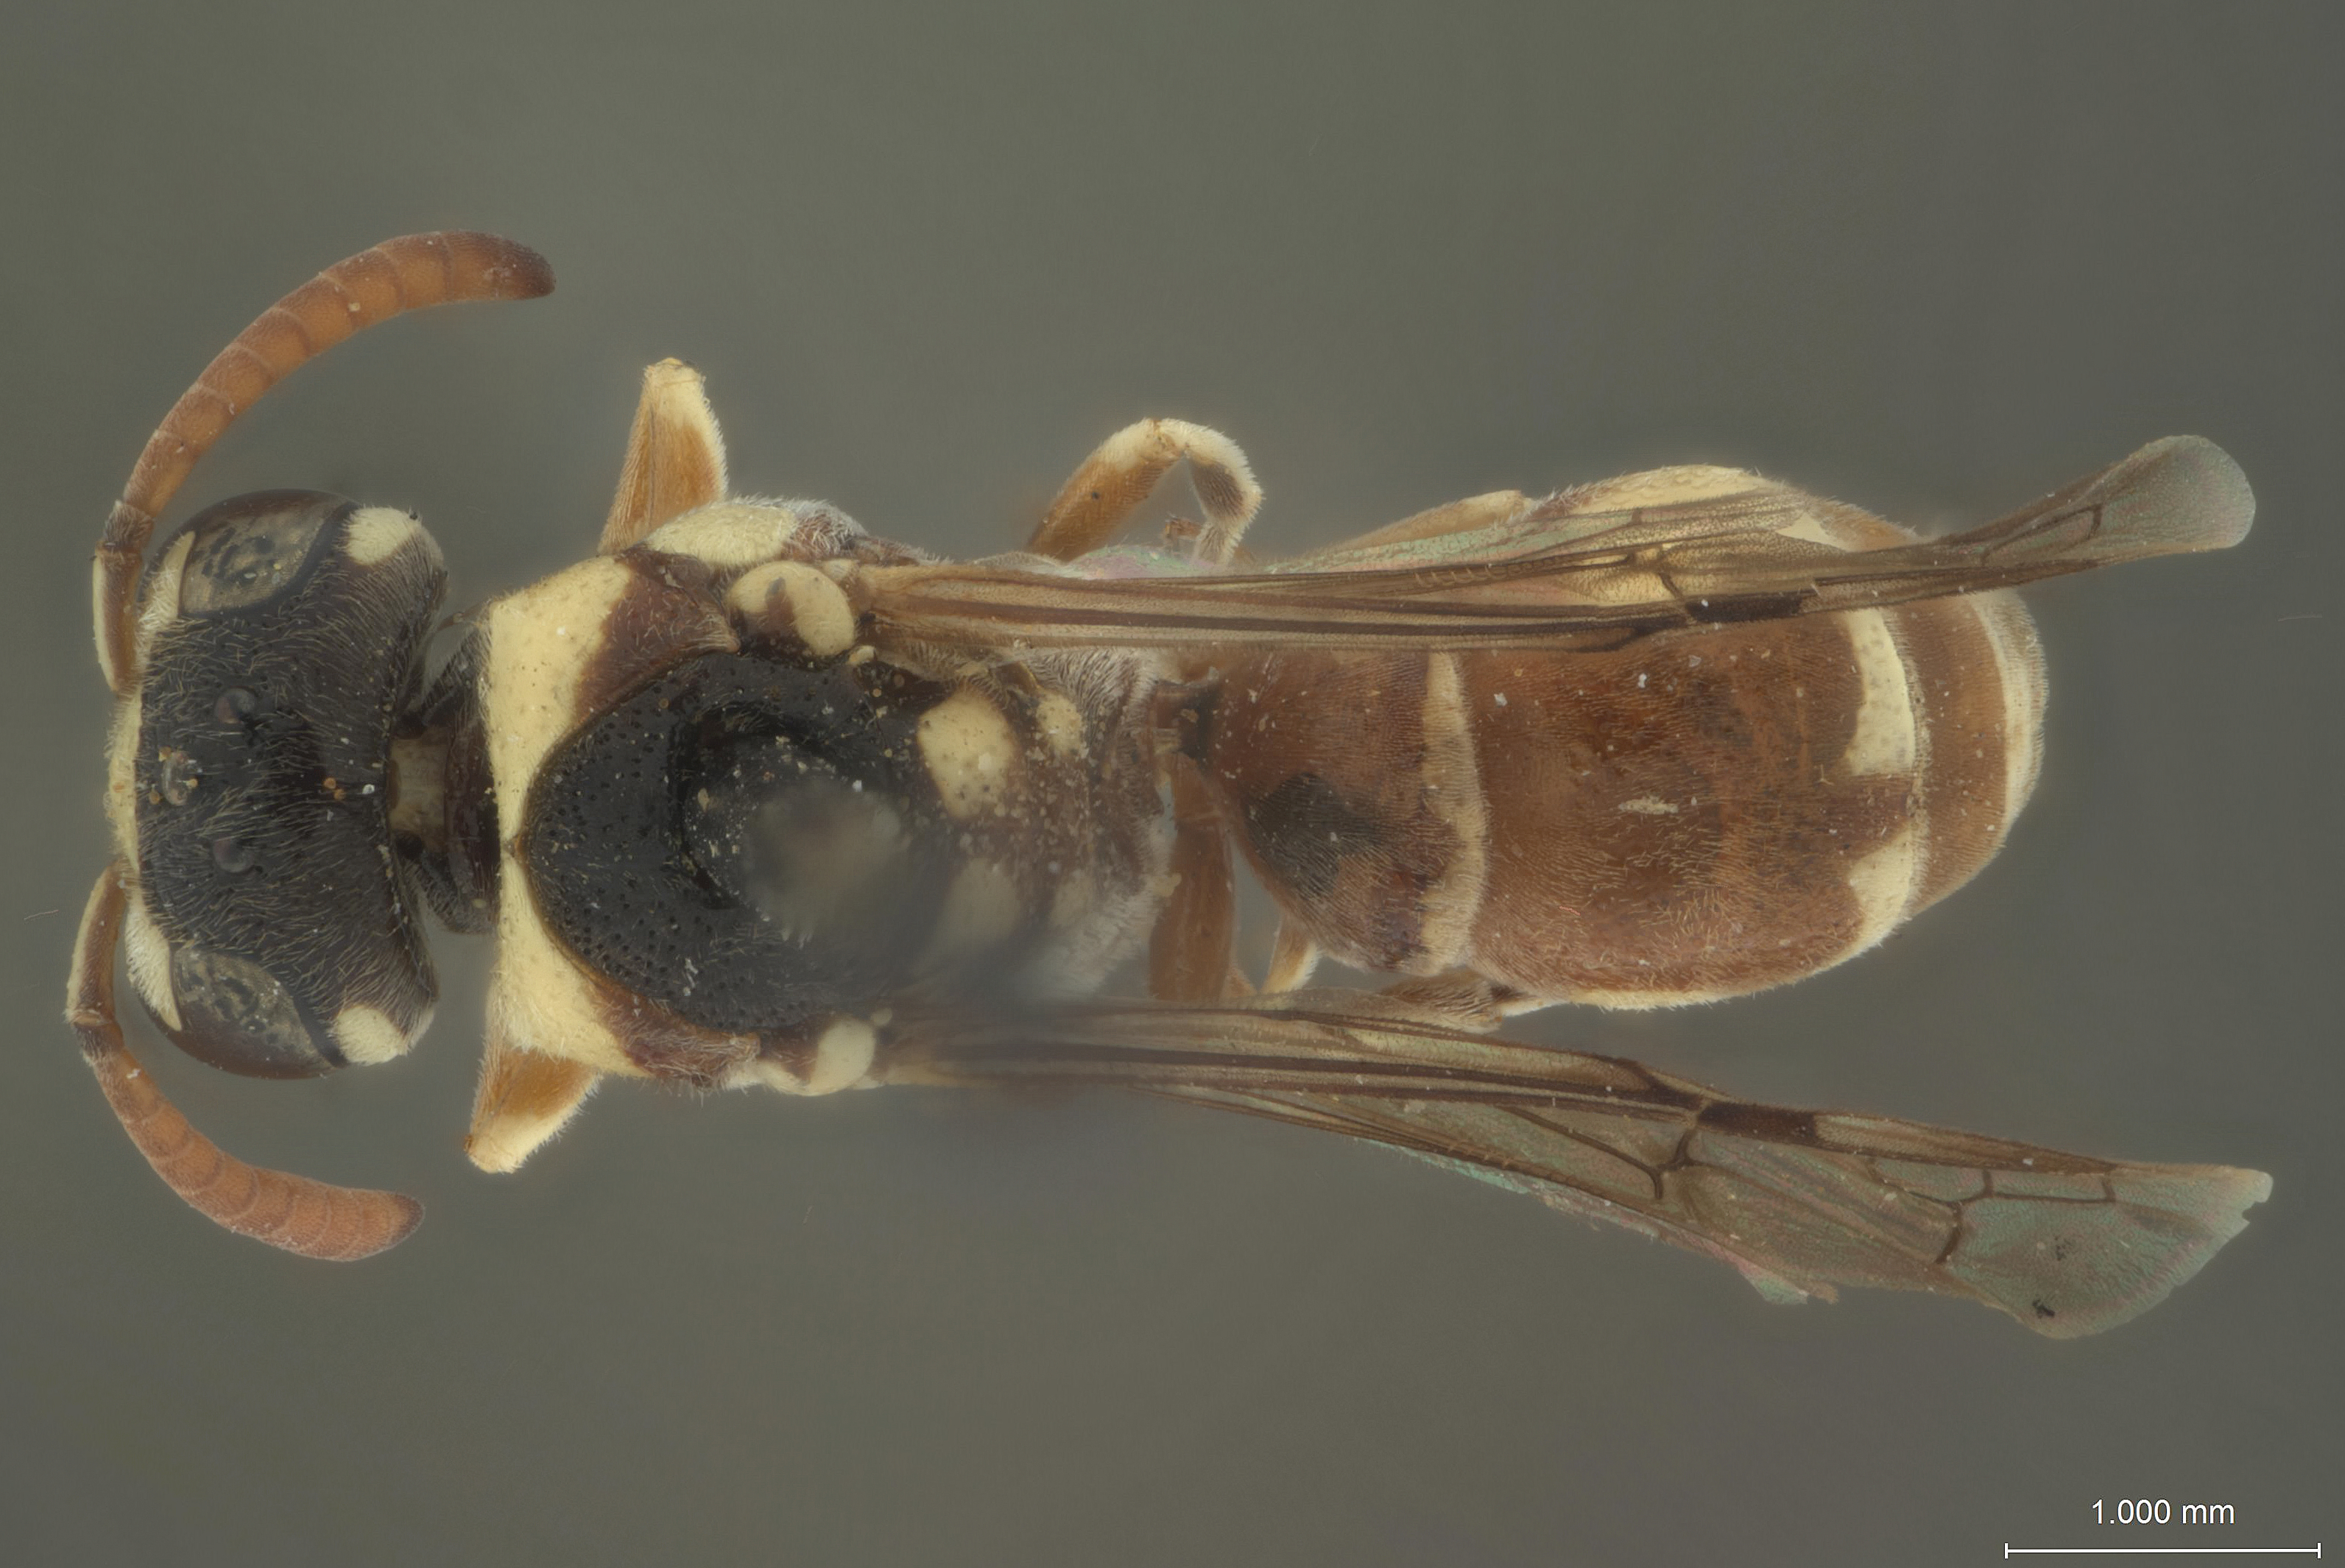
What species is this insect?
Leptochiloides brevicornis
